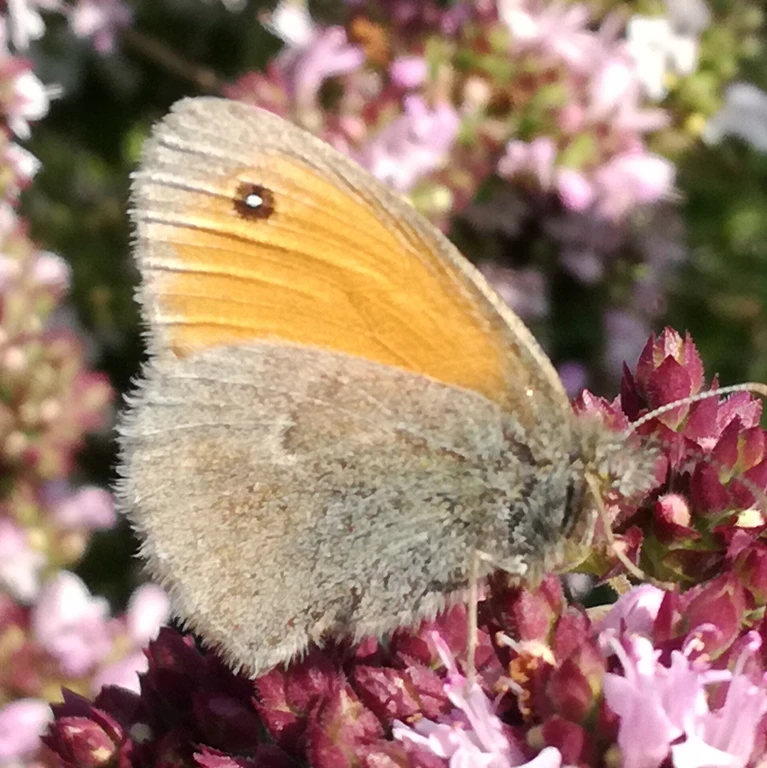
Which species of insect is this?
Coenonympha pamphilus
